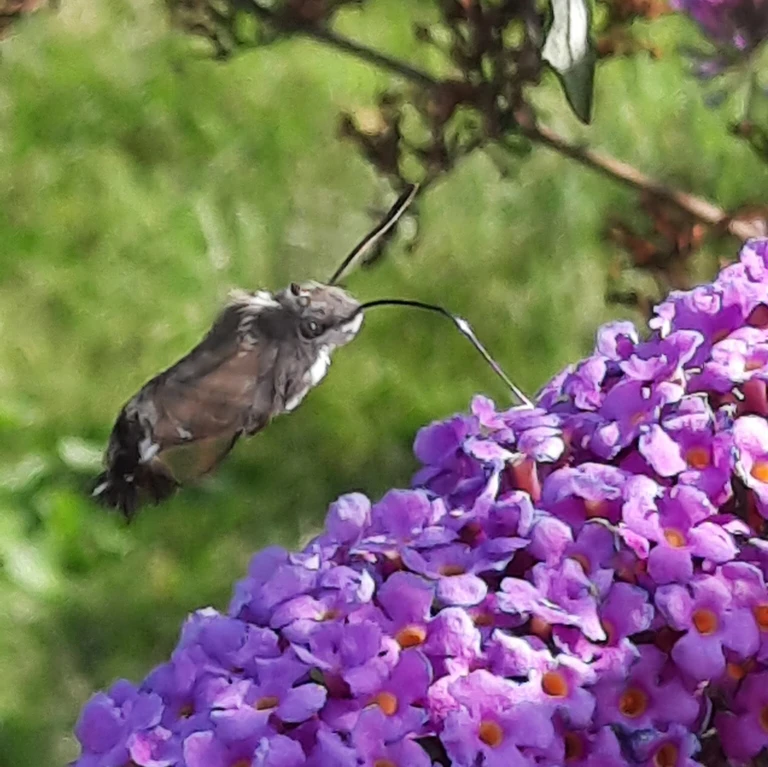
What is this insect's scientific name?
Macroglossum stellatarum
